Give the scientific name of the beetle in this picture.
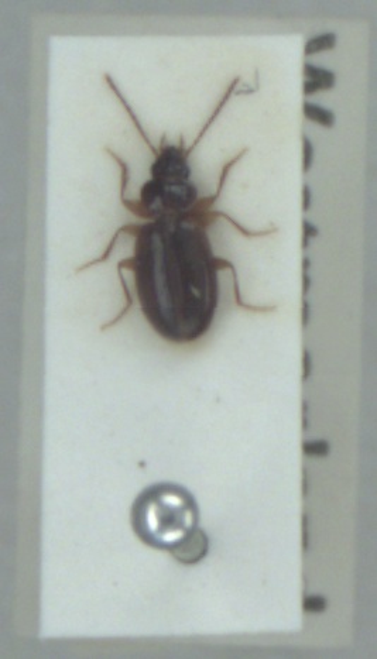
Trechus obtusus
